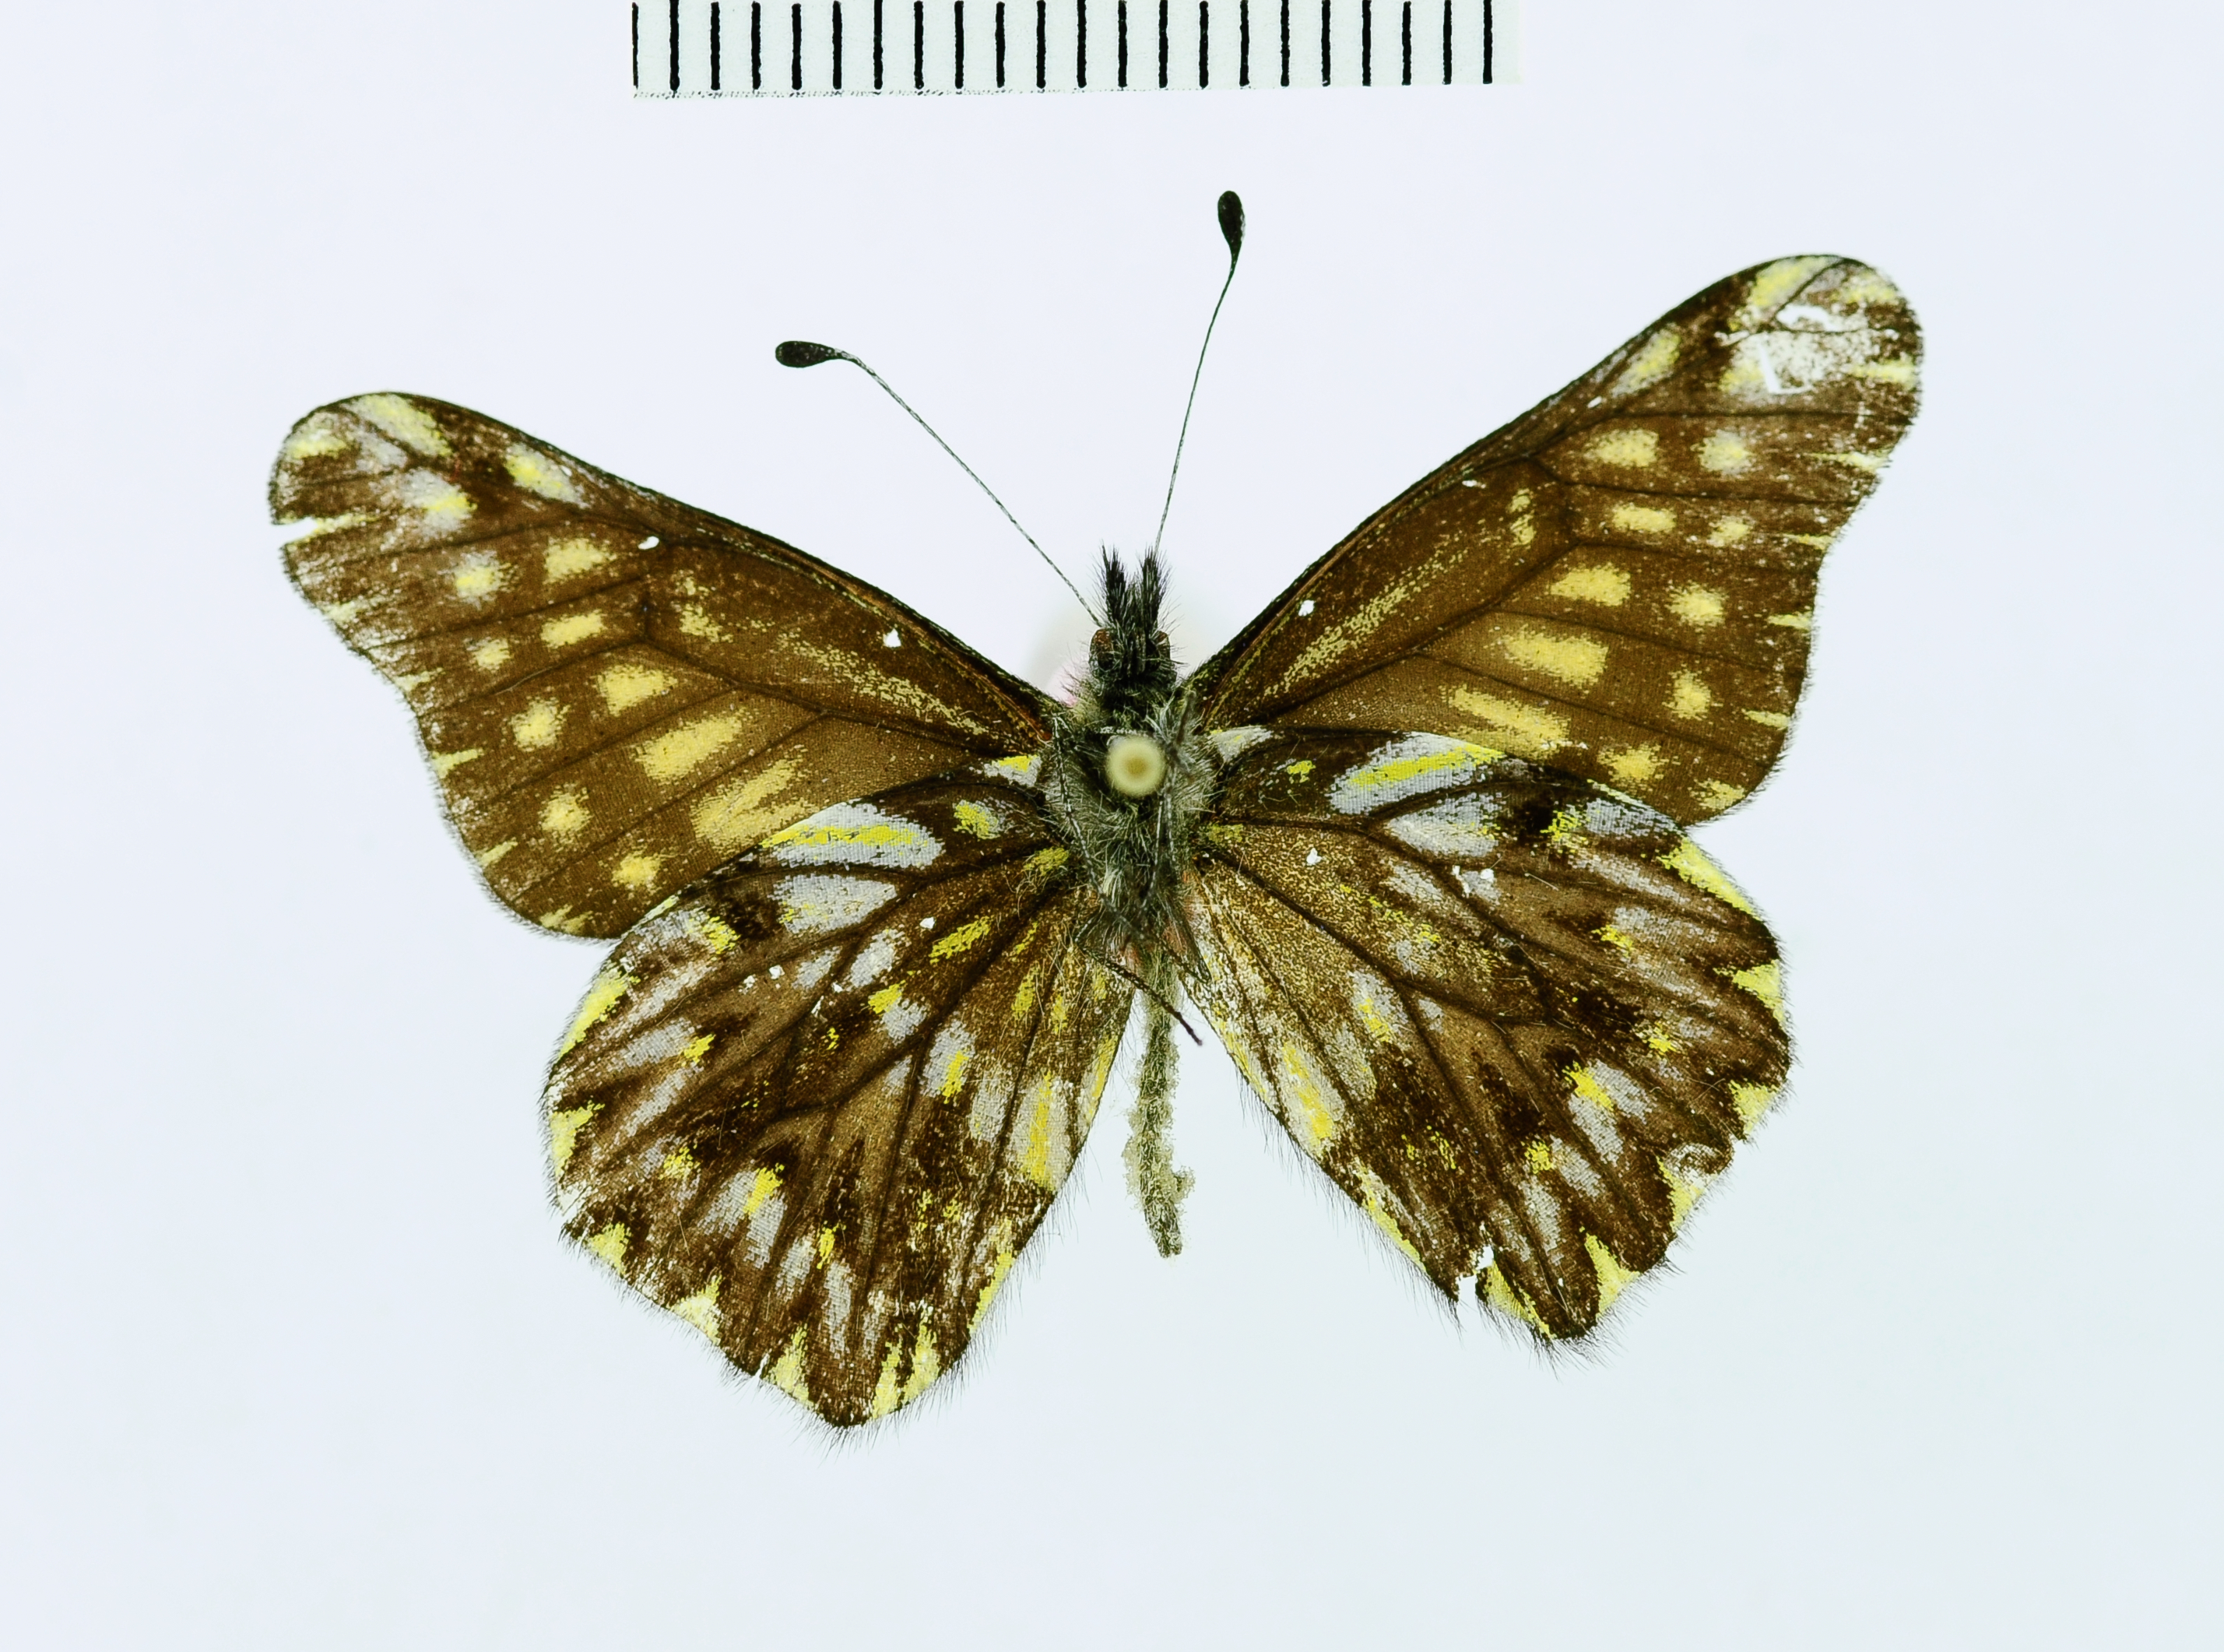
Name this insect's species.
Catasticta ferra
